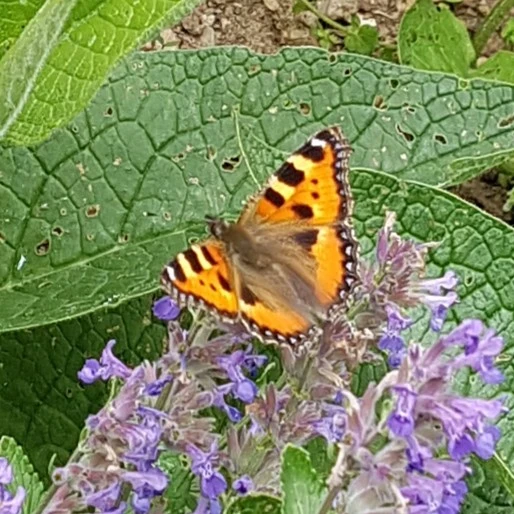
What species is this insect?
Aglais urticae
